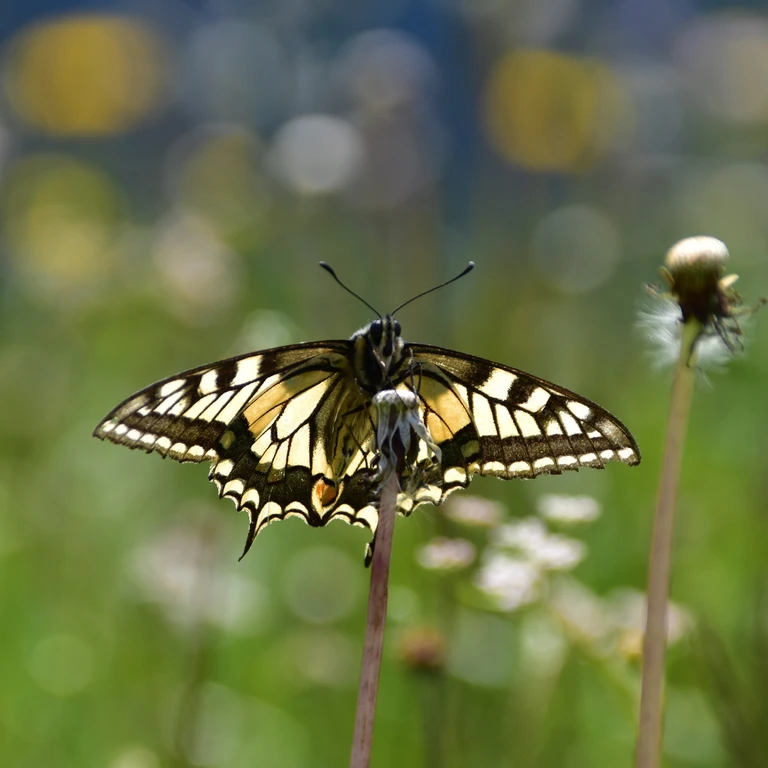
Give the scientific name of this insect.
Papilio machaon
